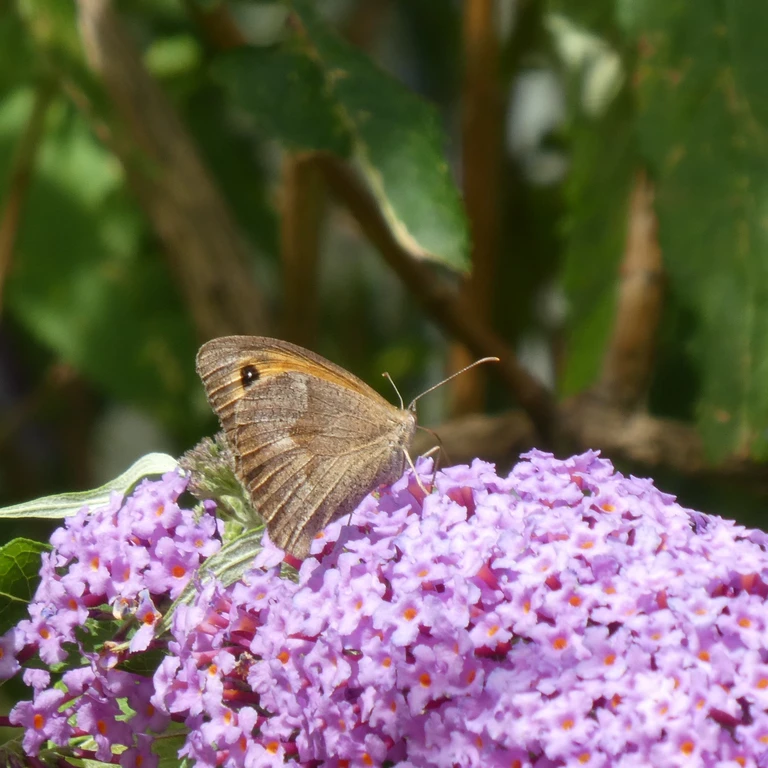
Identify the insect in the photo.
Maniola jurtina
